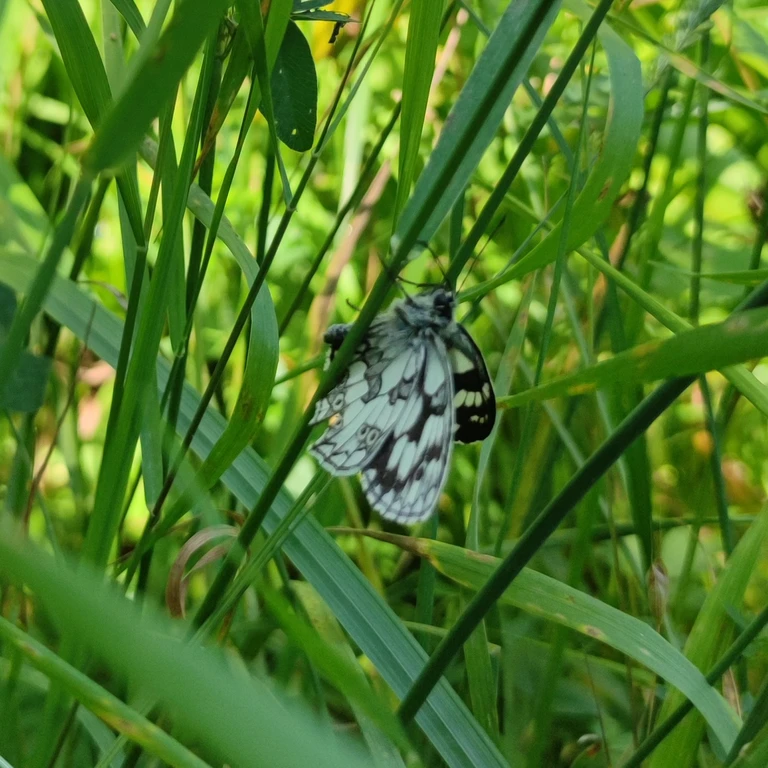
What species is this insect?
Melanargia galathea
